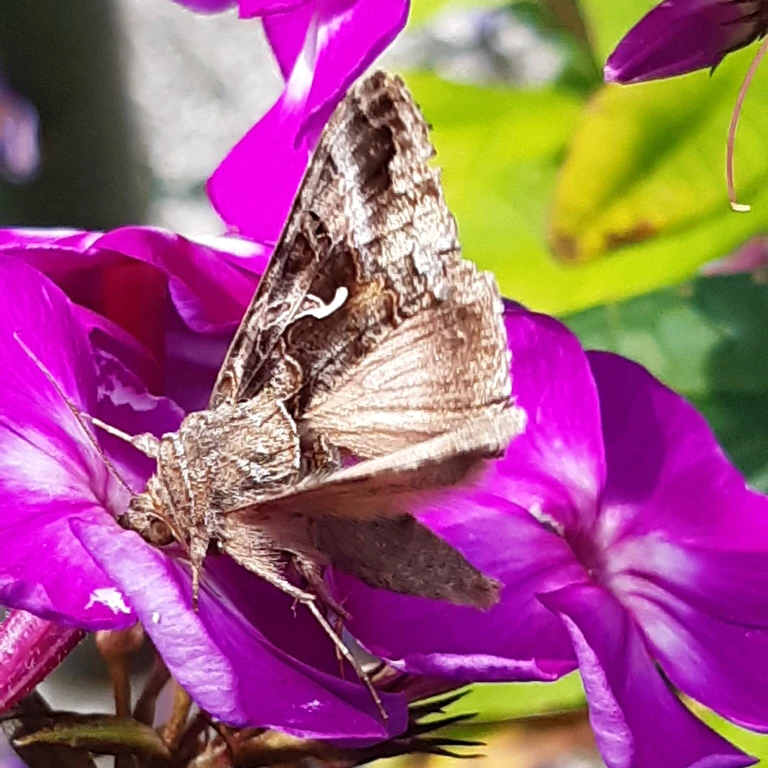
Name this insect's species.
Autographa gamma
